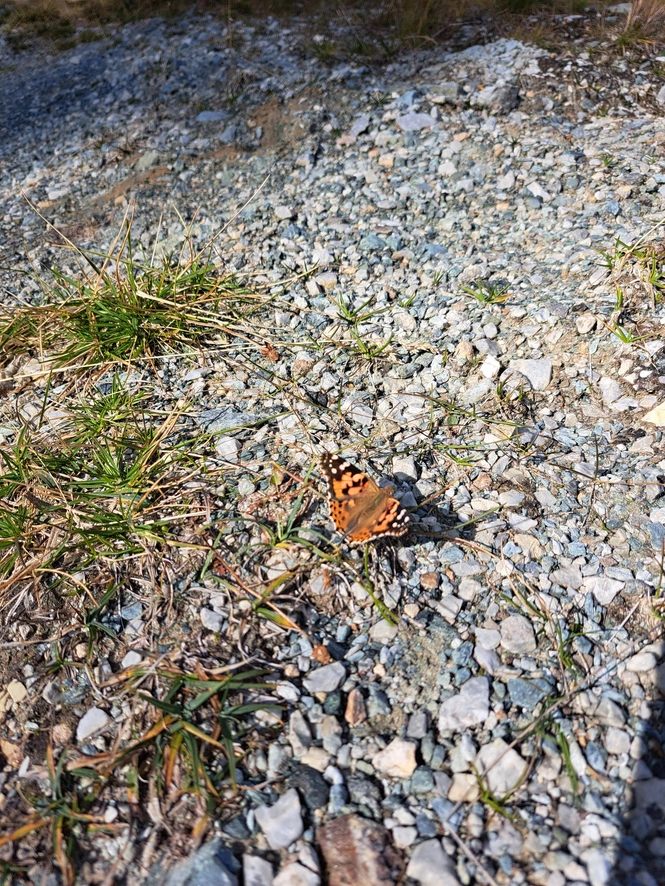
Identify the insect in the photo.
Vanessa cardui
